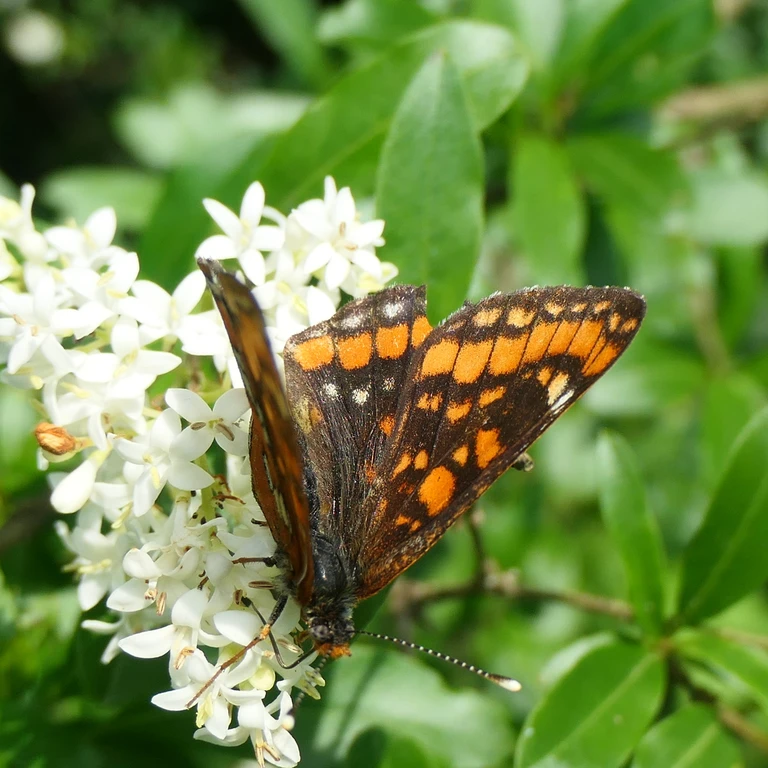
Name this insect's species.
Euphydryas maturna
